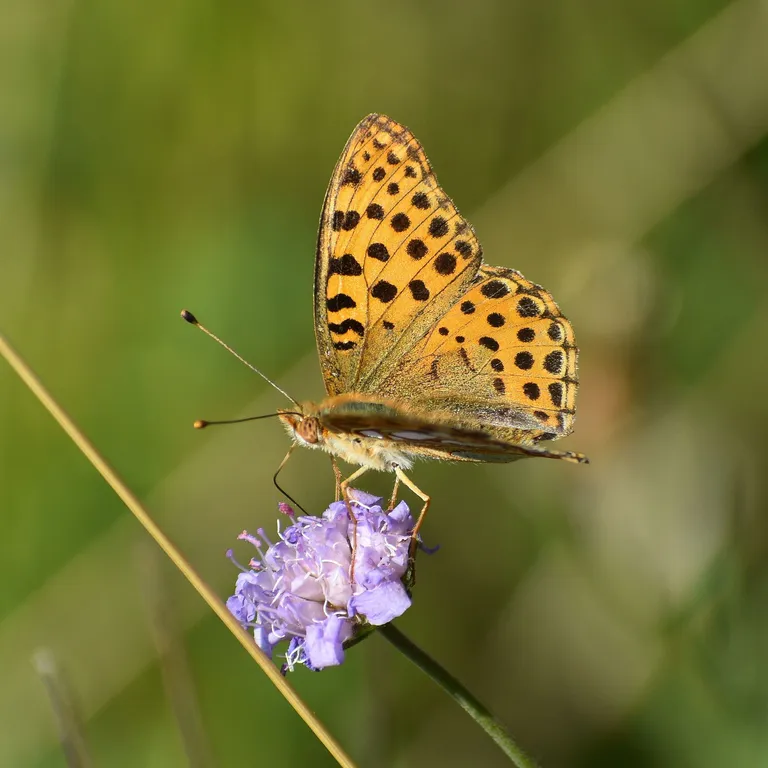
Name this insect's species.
Issoria lathonia
